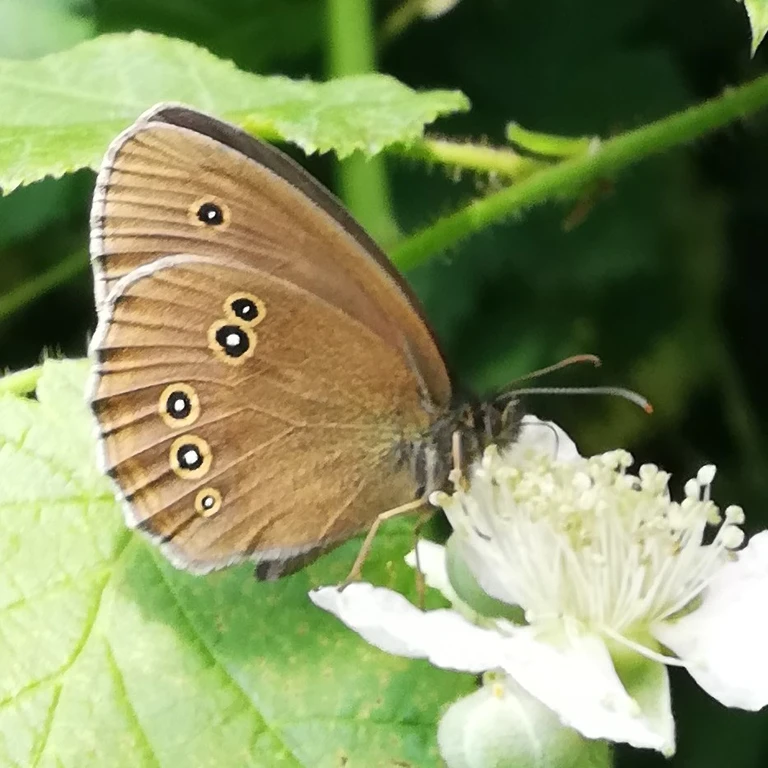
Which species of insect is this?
Aphantopus hyperantus
